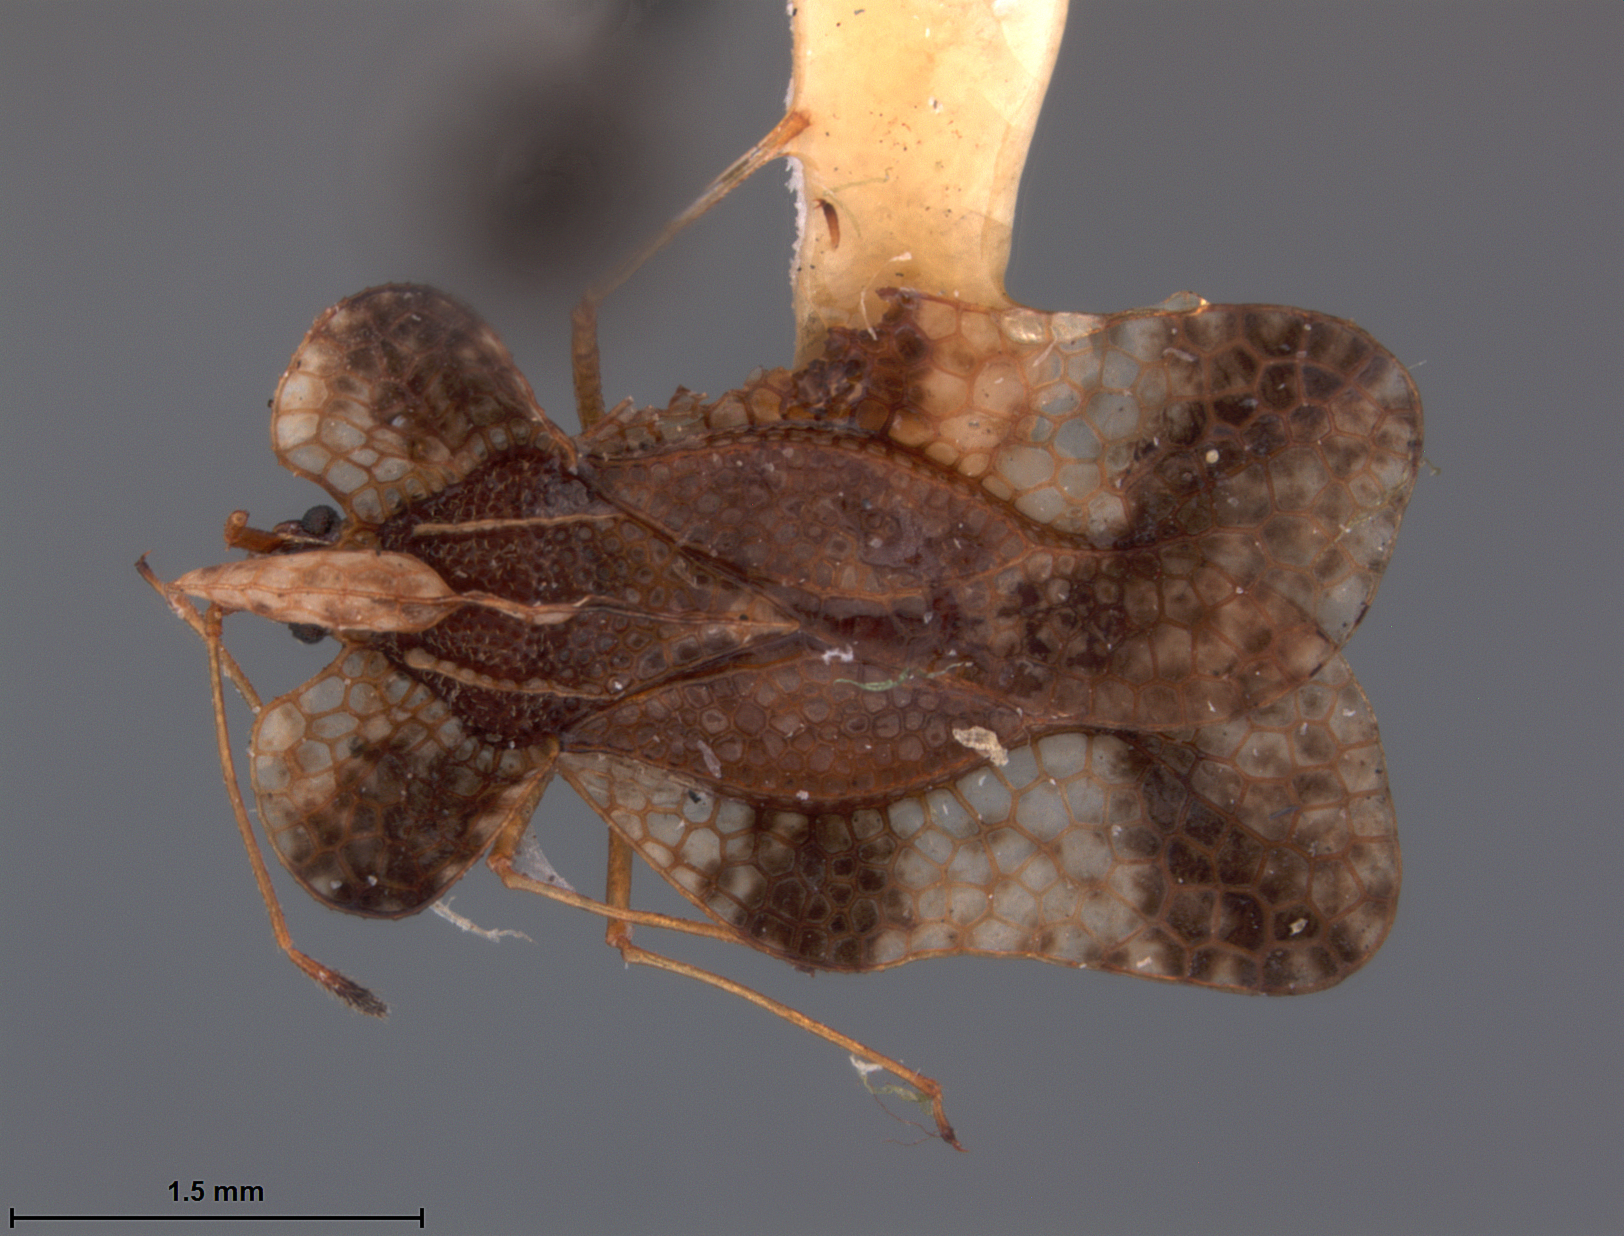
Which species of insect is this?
Leptocysta notialis
